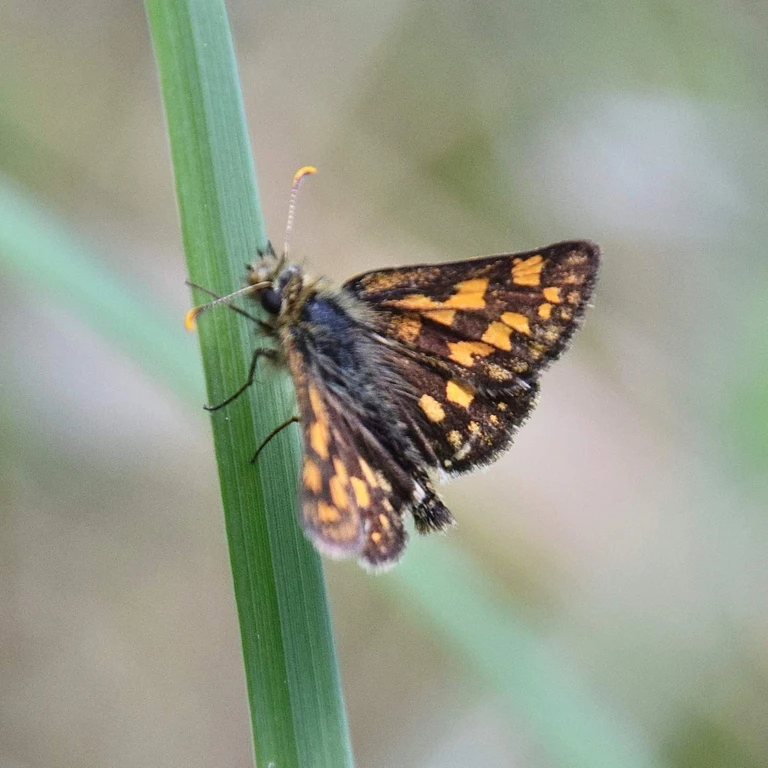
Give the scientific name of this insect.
Carterocephalus palaemon
